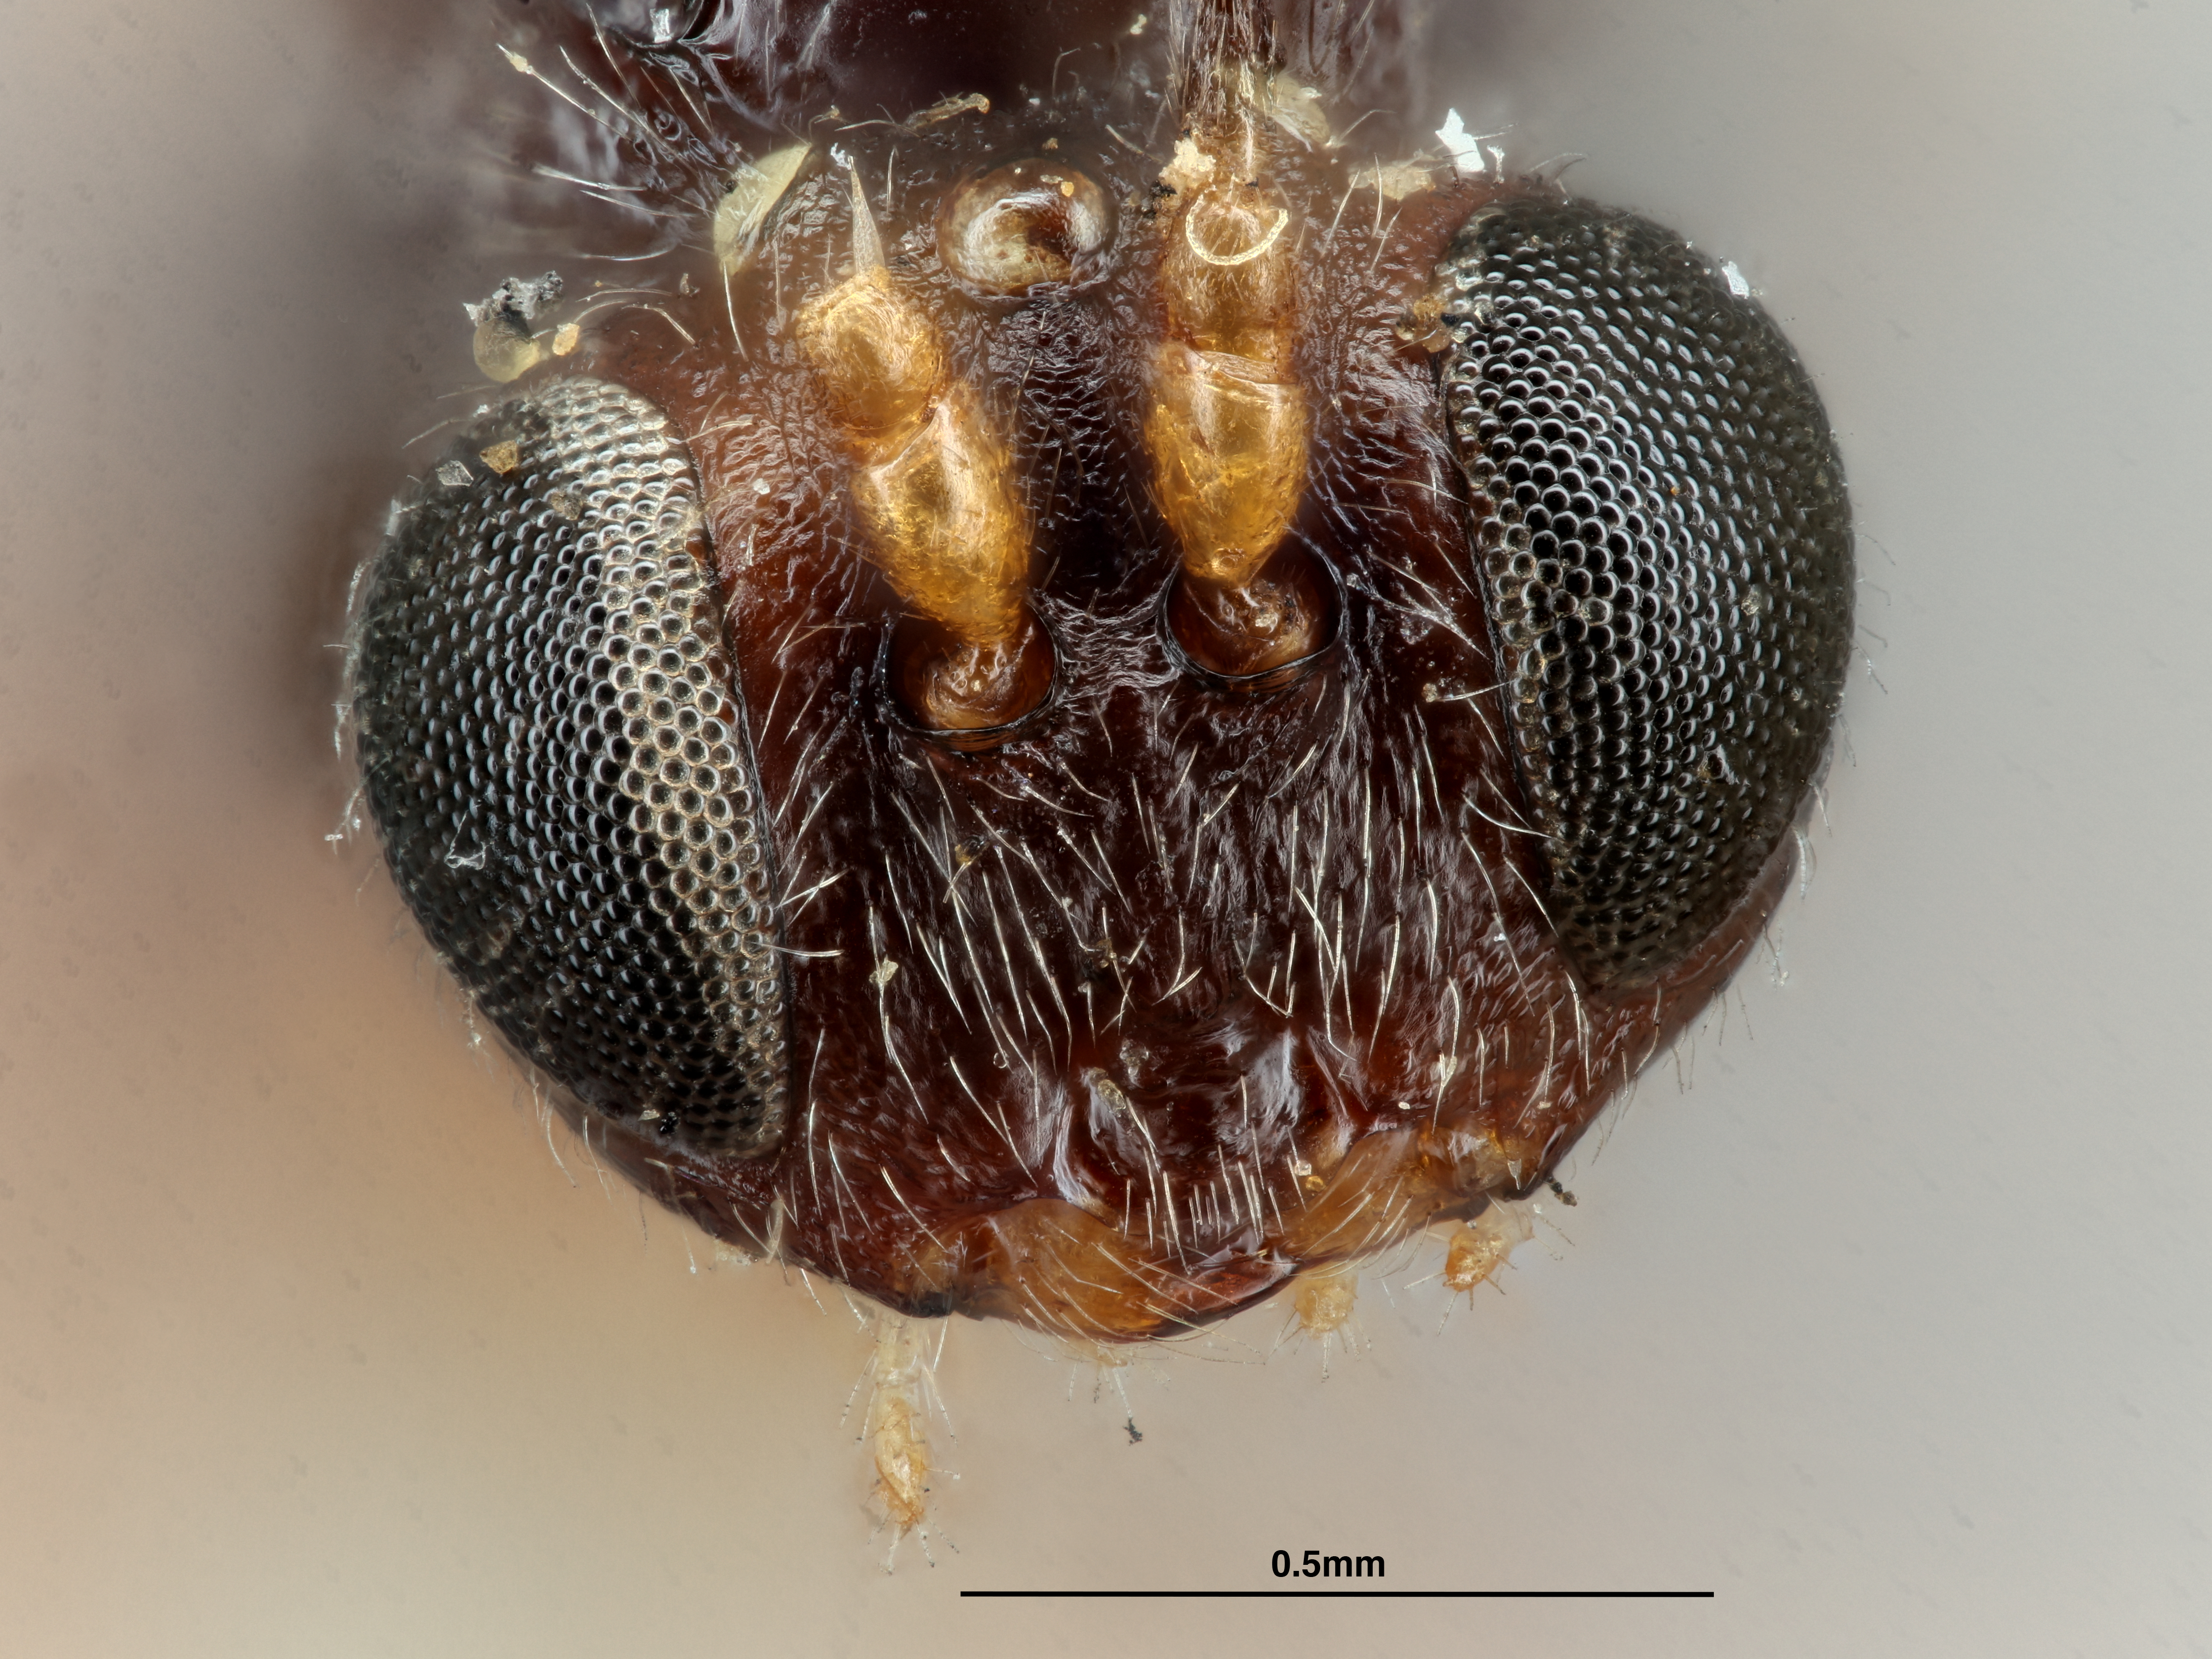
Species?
Dryophanta texana
